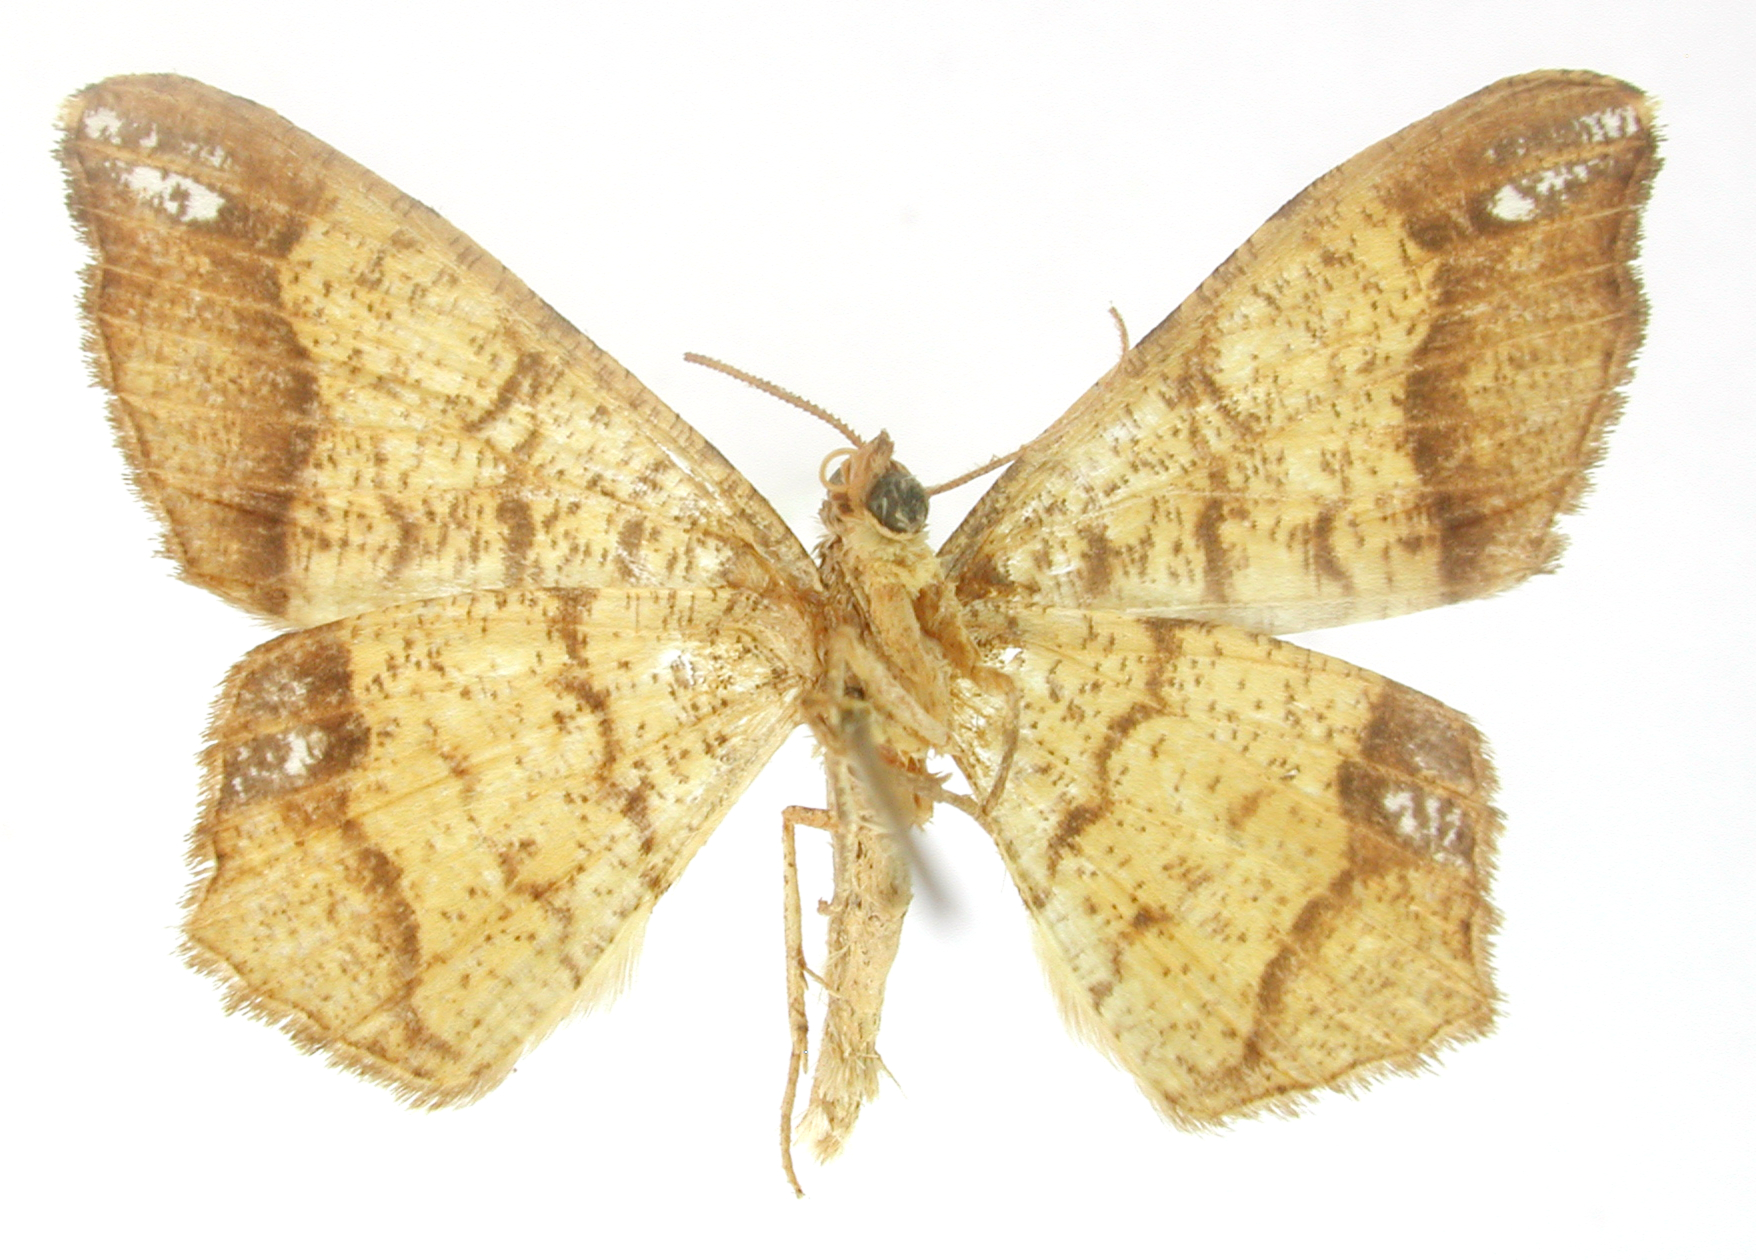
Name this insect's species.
Semiothisa aspila
